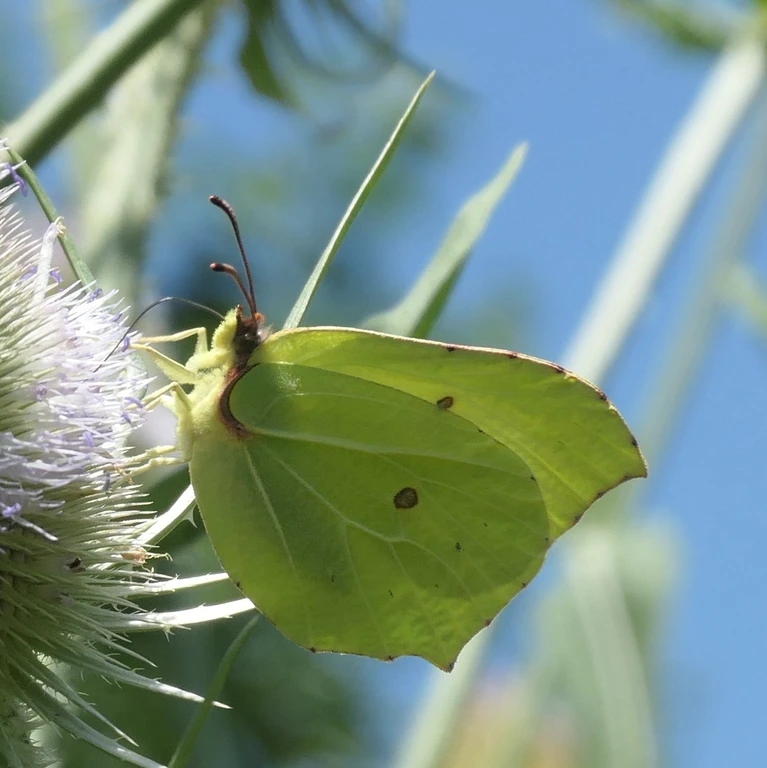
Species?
Gonepteryx rhamni
